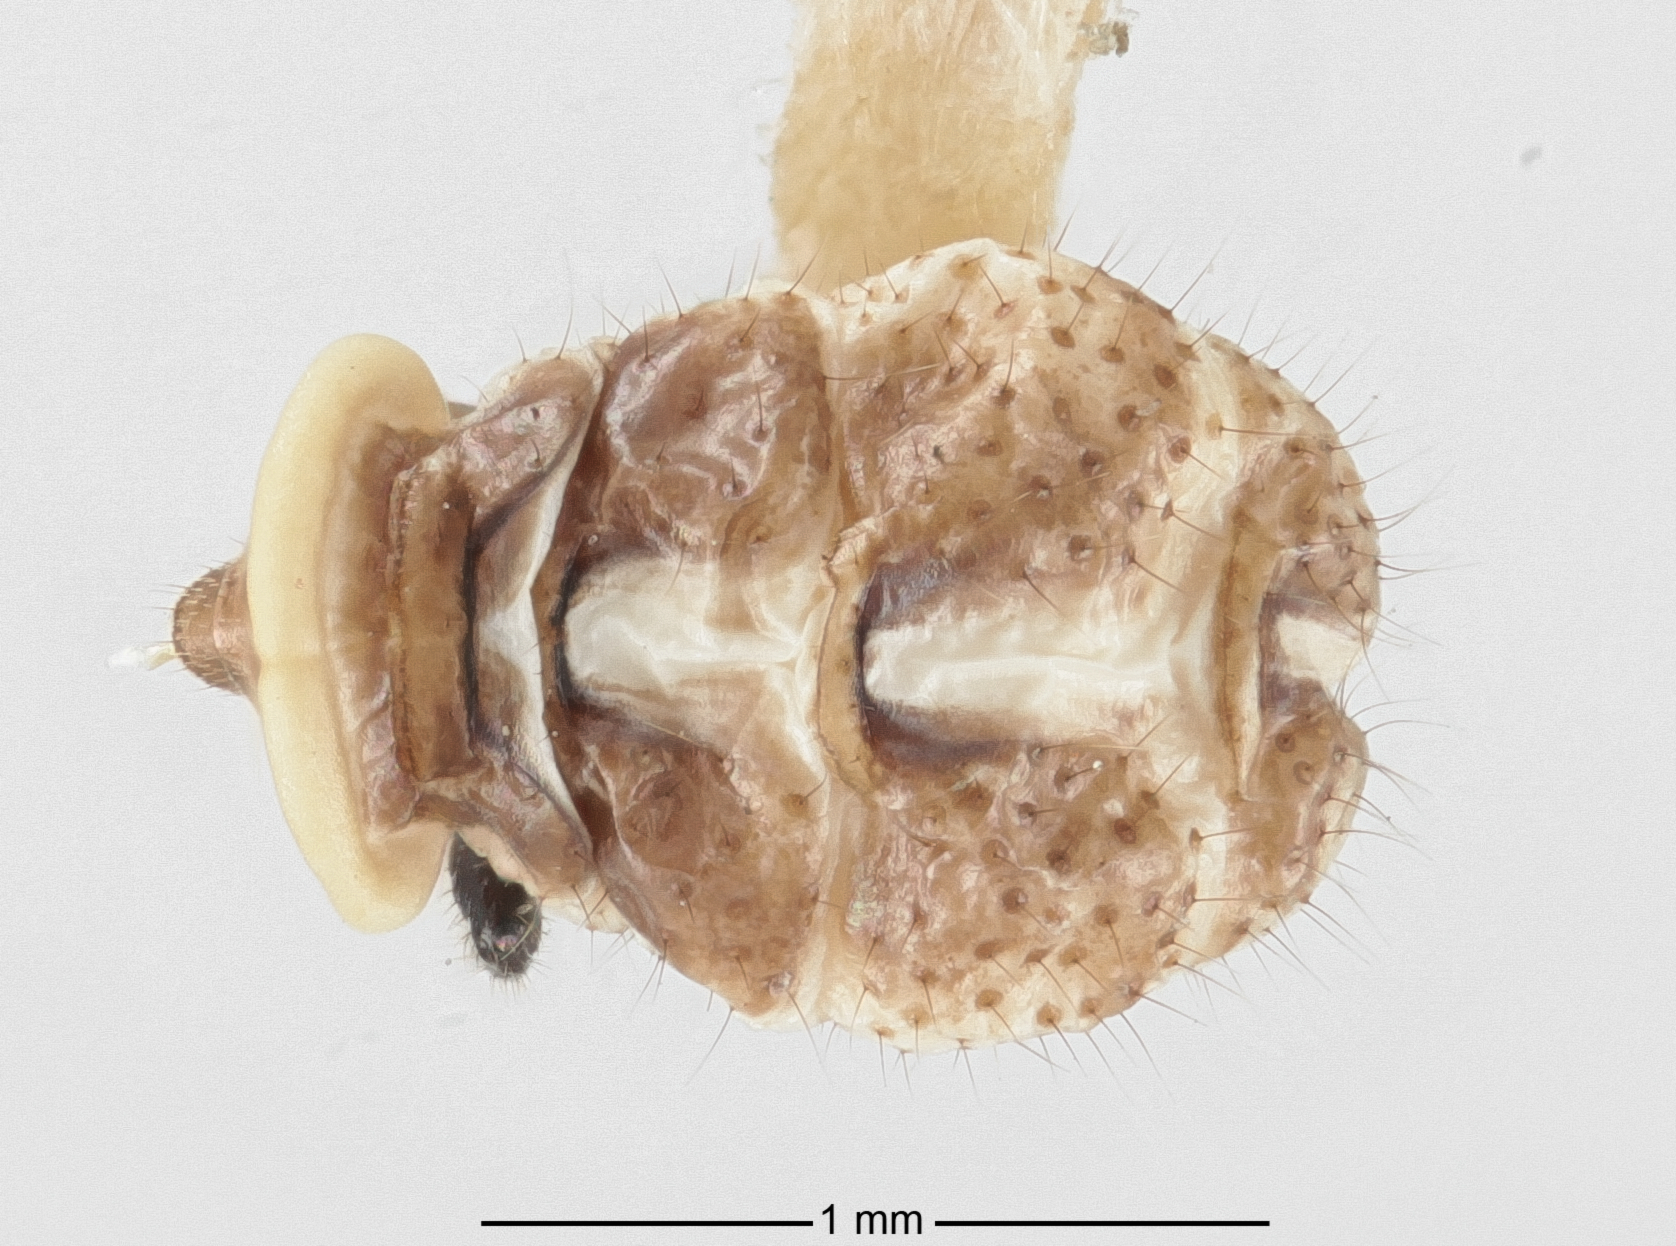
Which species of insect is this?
Thyreoxenus convexinotus
